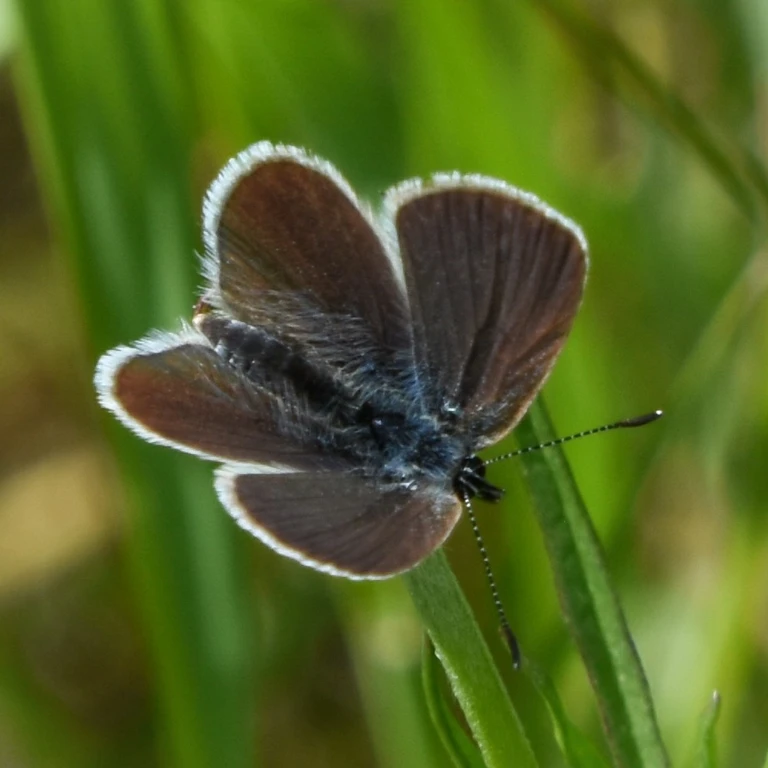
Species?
Cupido minimus
